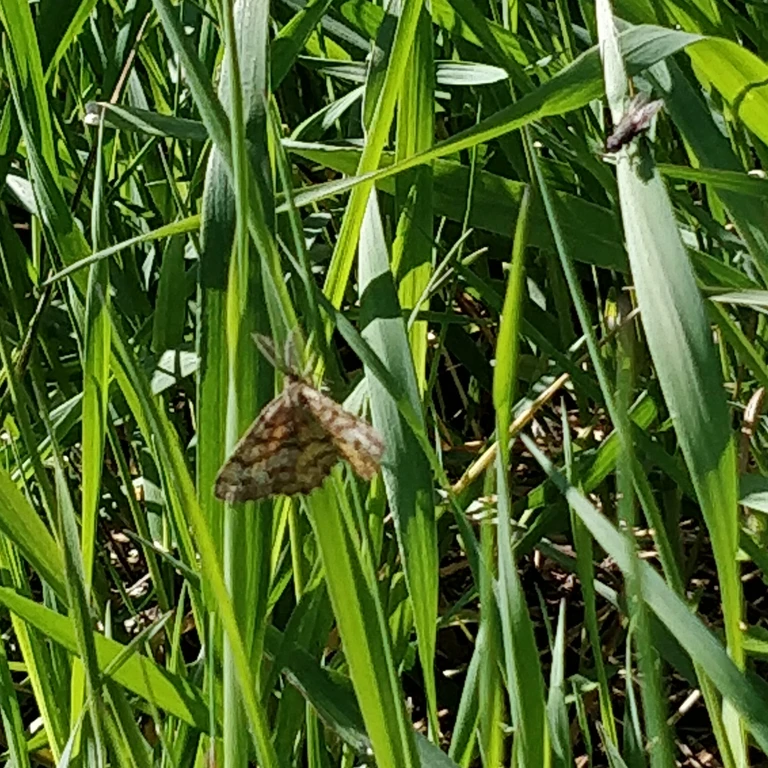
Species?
Ematurga atomaria
